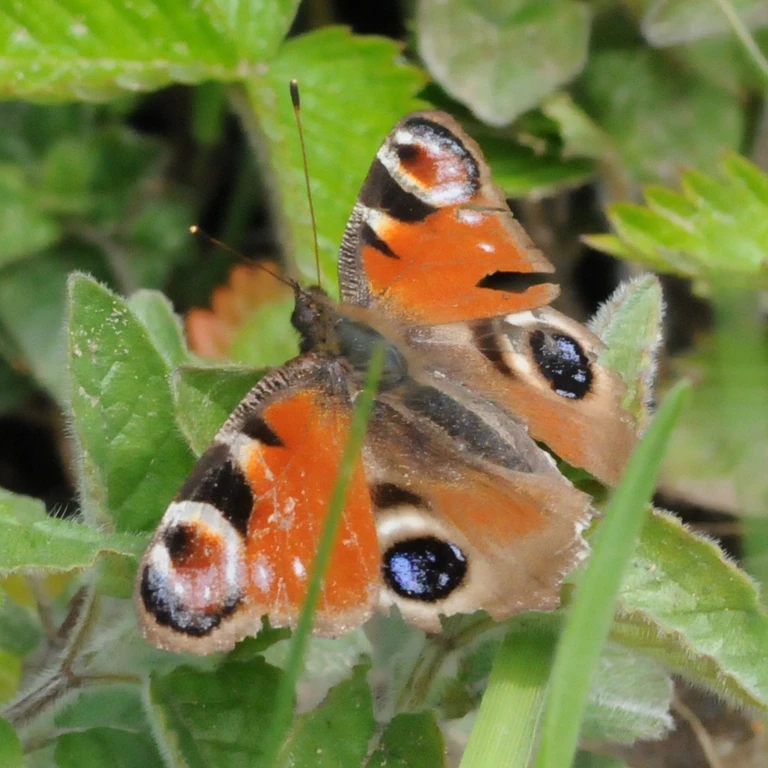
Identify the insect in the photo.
Aglais io
